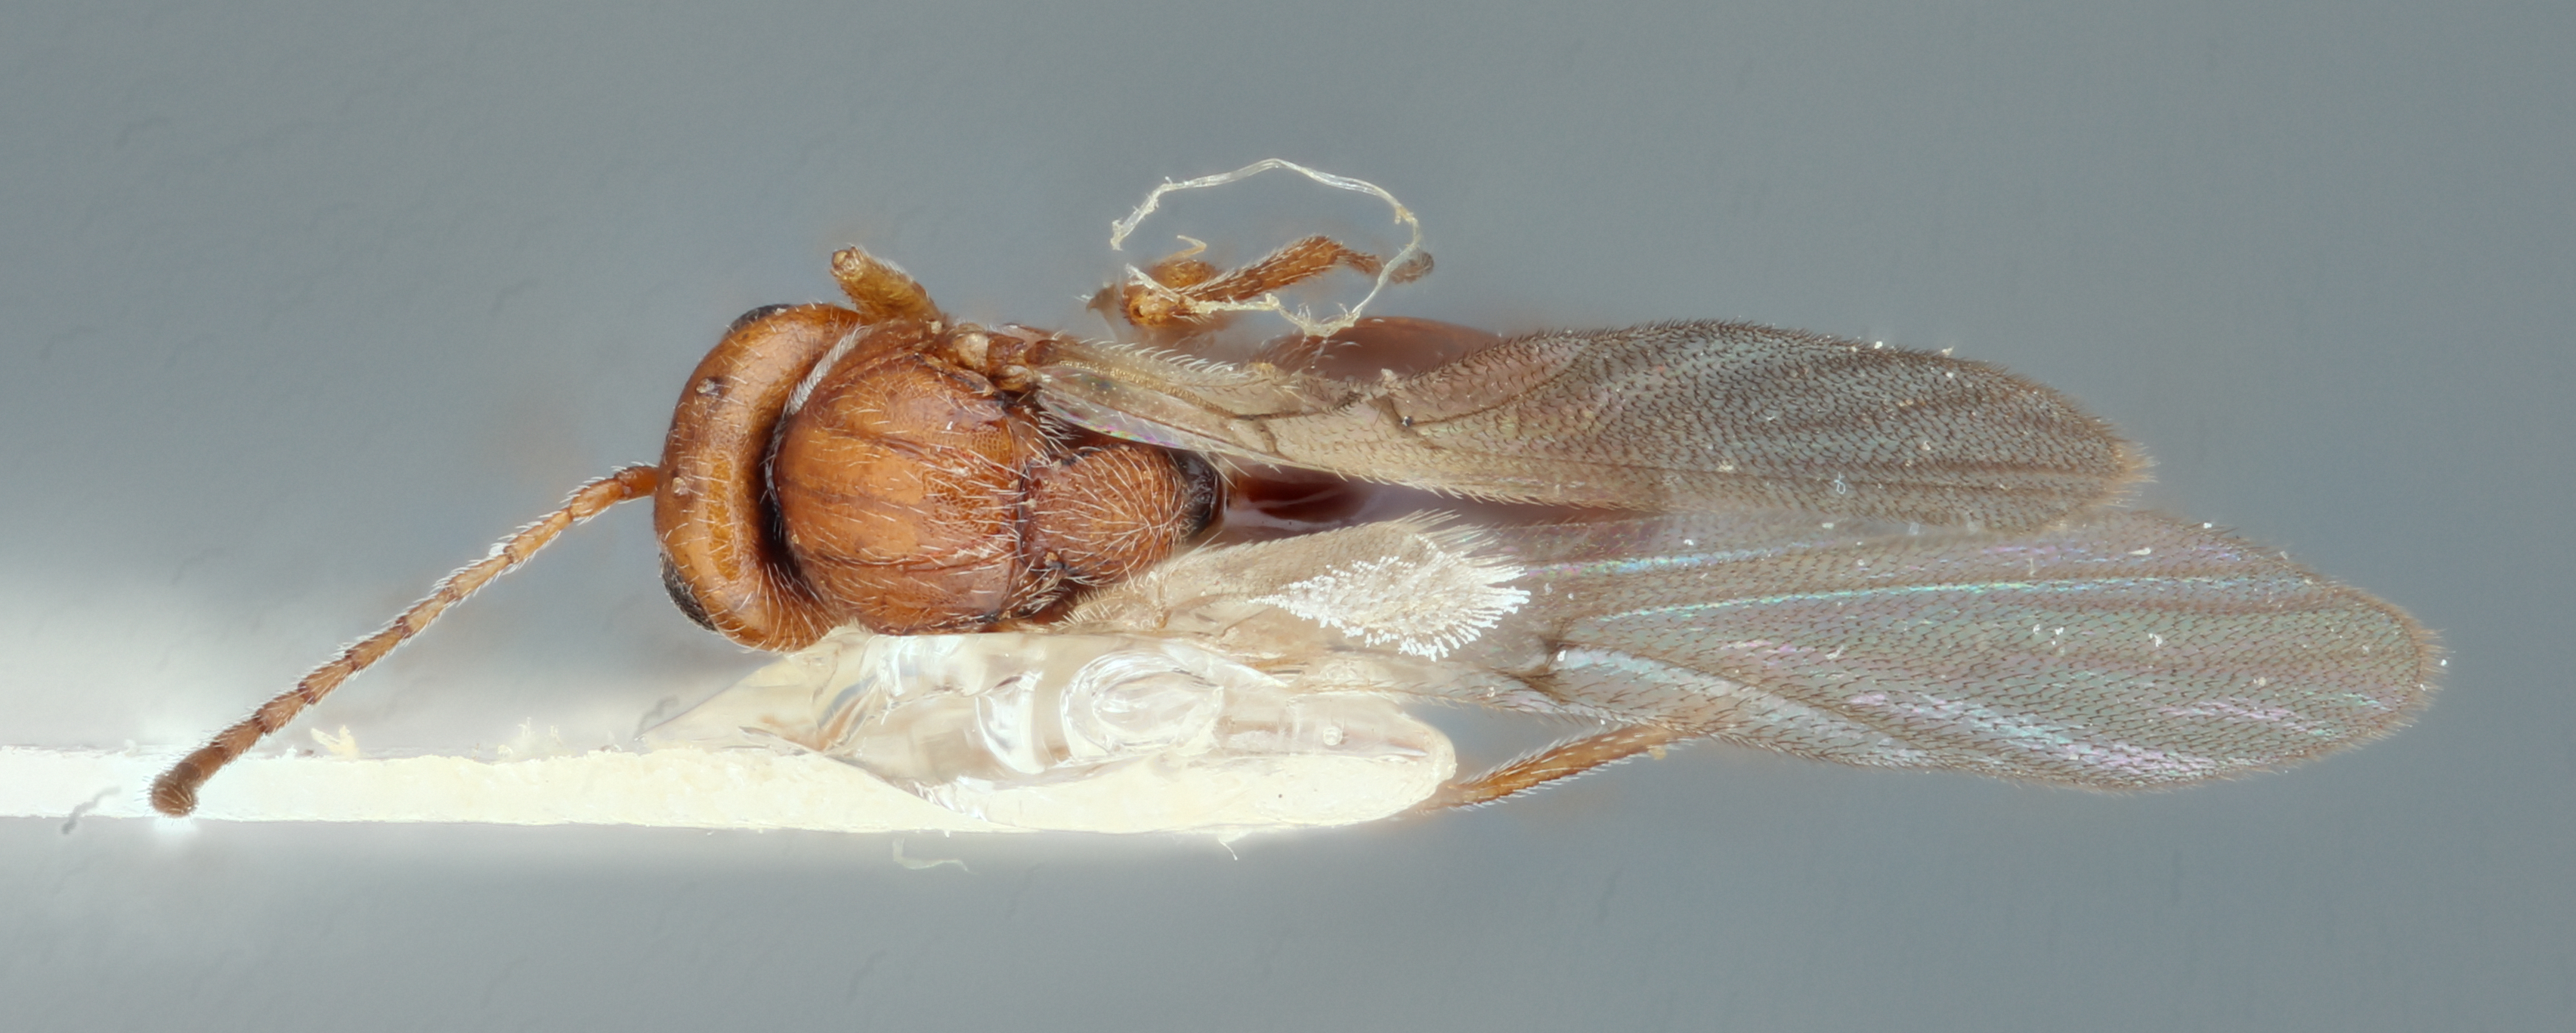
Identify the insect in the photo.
Callirhytis protobalanus
